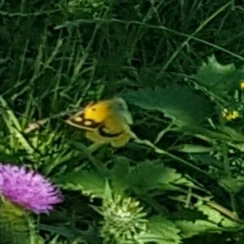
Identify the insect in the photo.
Colias croceus
